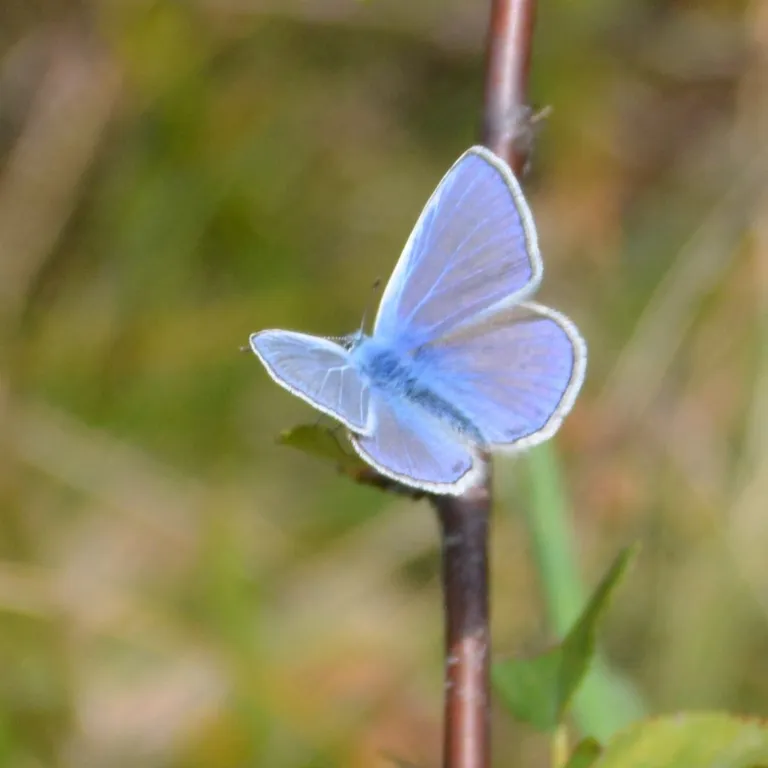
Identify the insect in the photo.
Polyommatus icarus
